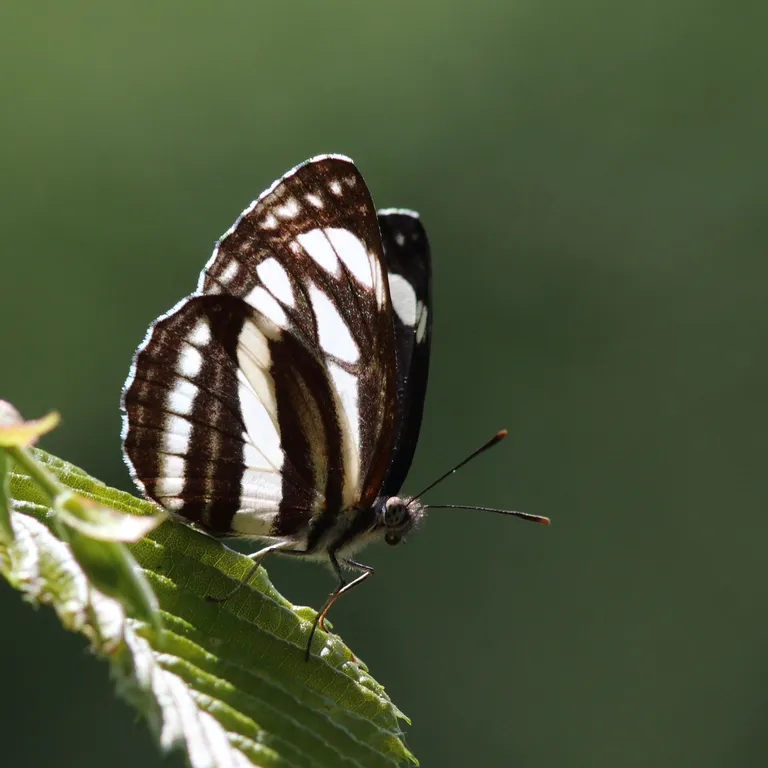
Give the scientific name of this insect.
Neptis sappho
